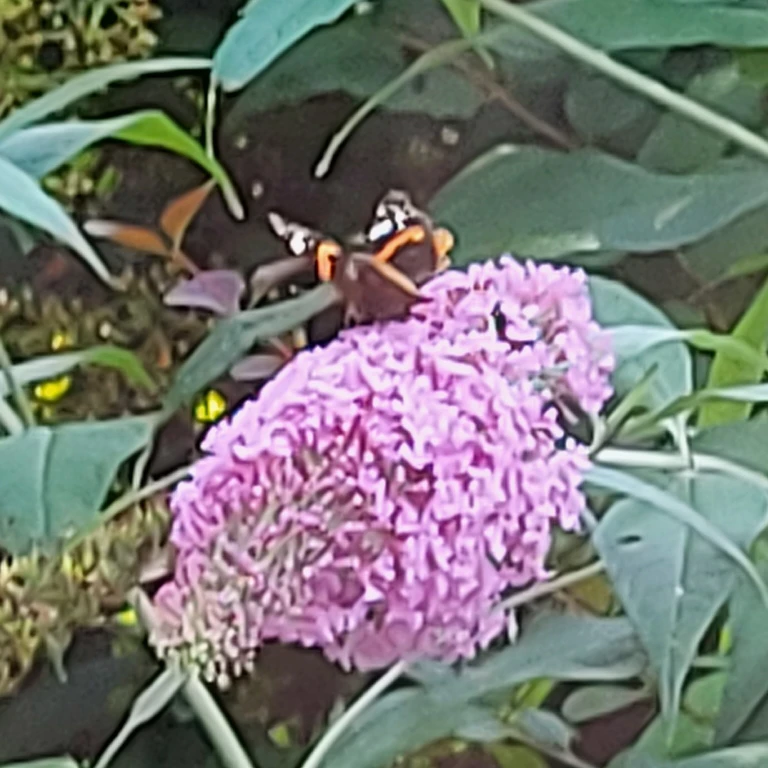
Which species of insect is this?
Vanessa atalanta
